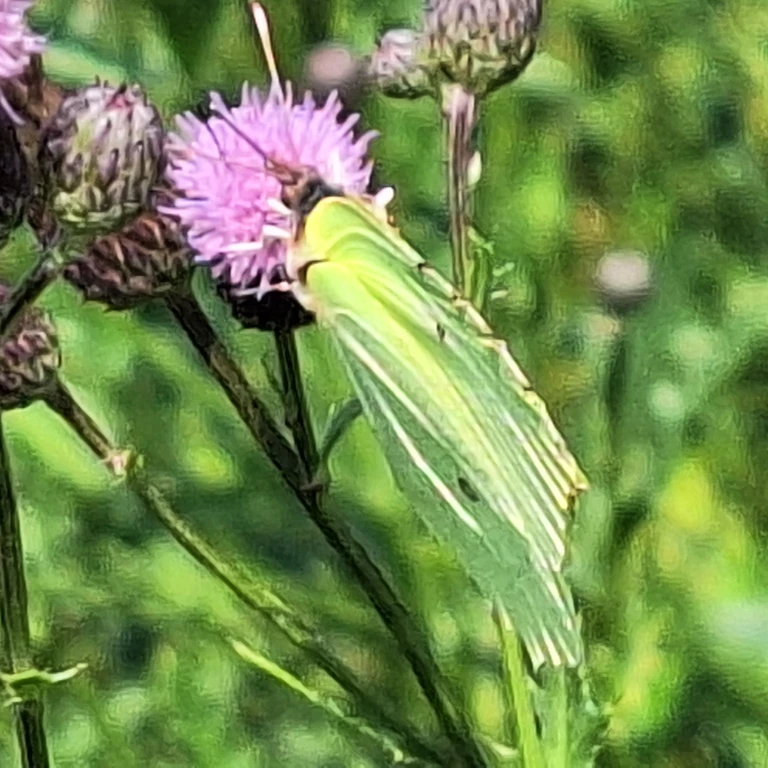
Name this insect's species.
Gonepteryx rhamni
